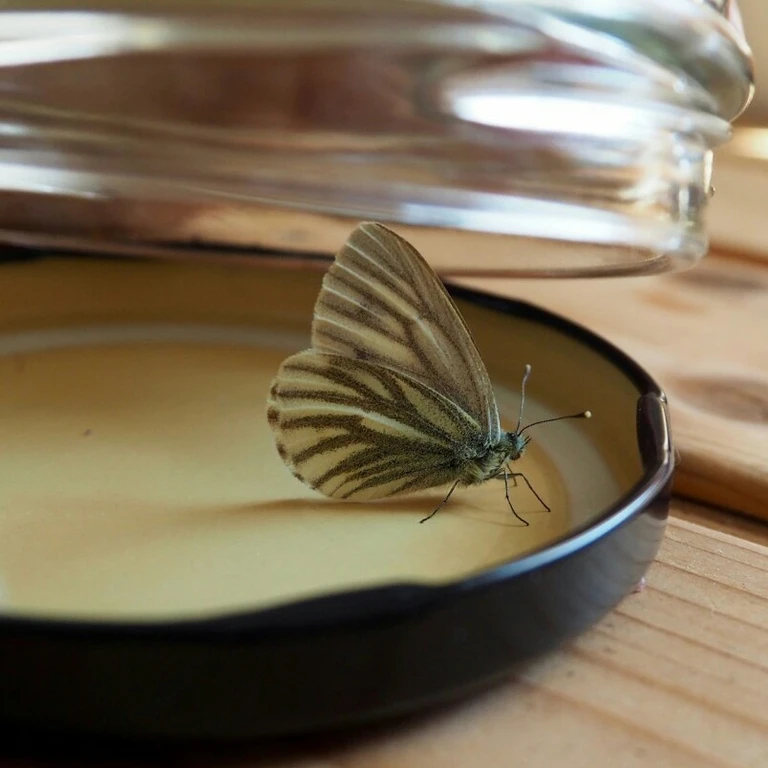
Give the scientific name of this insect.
Pieris bryoniae
